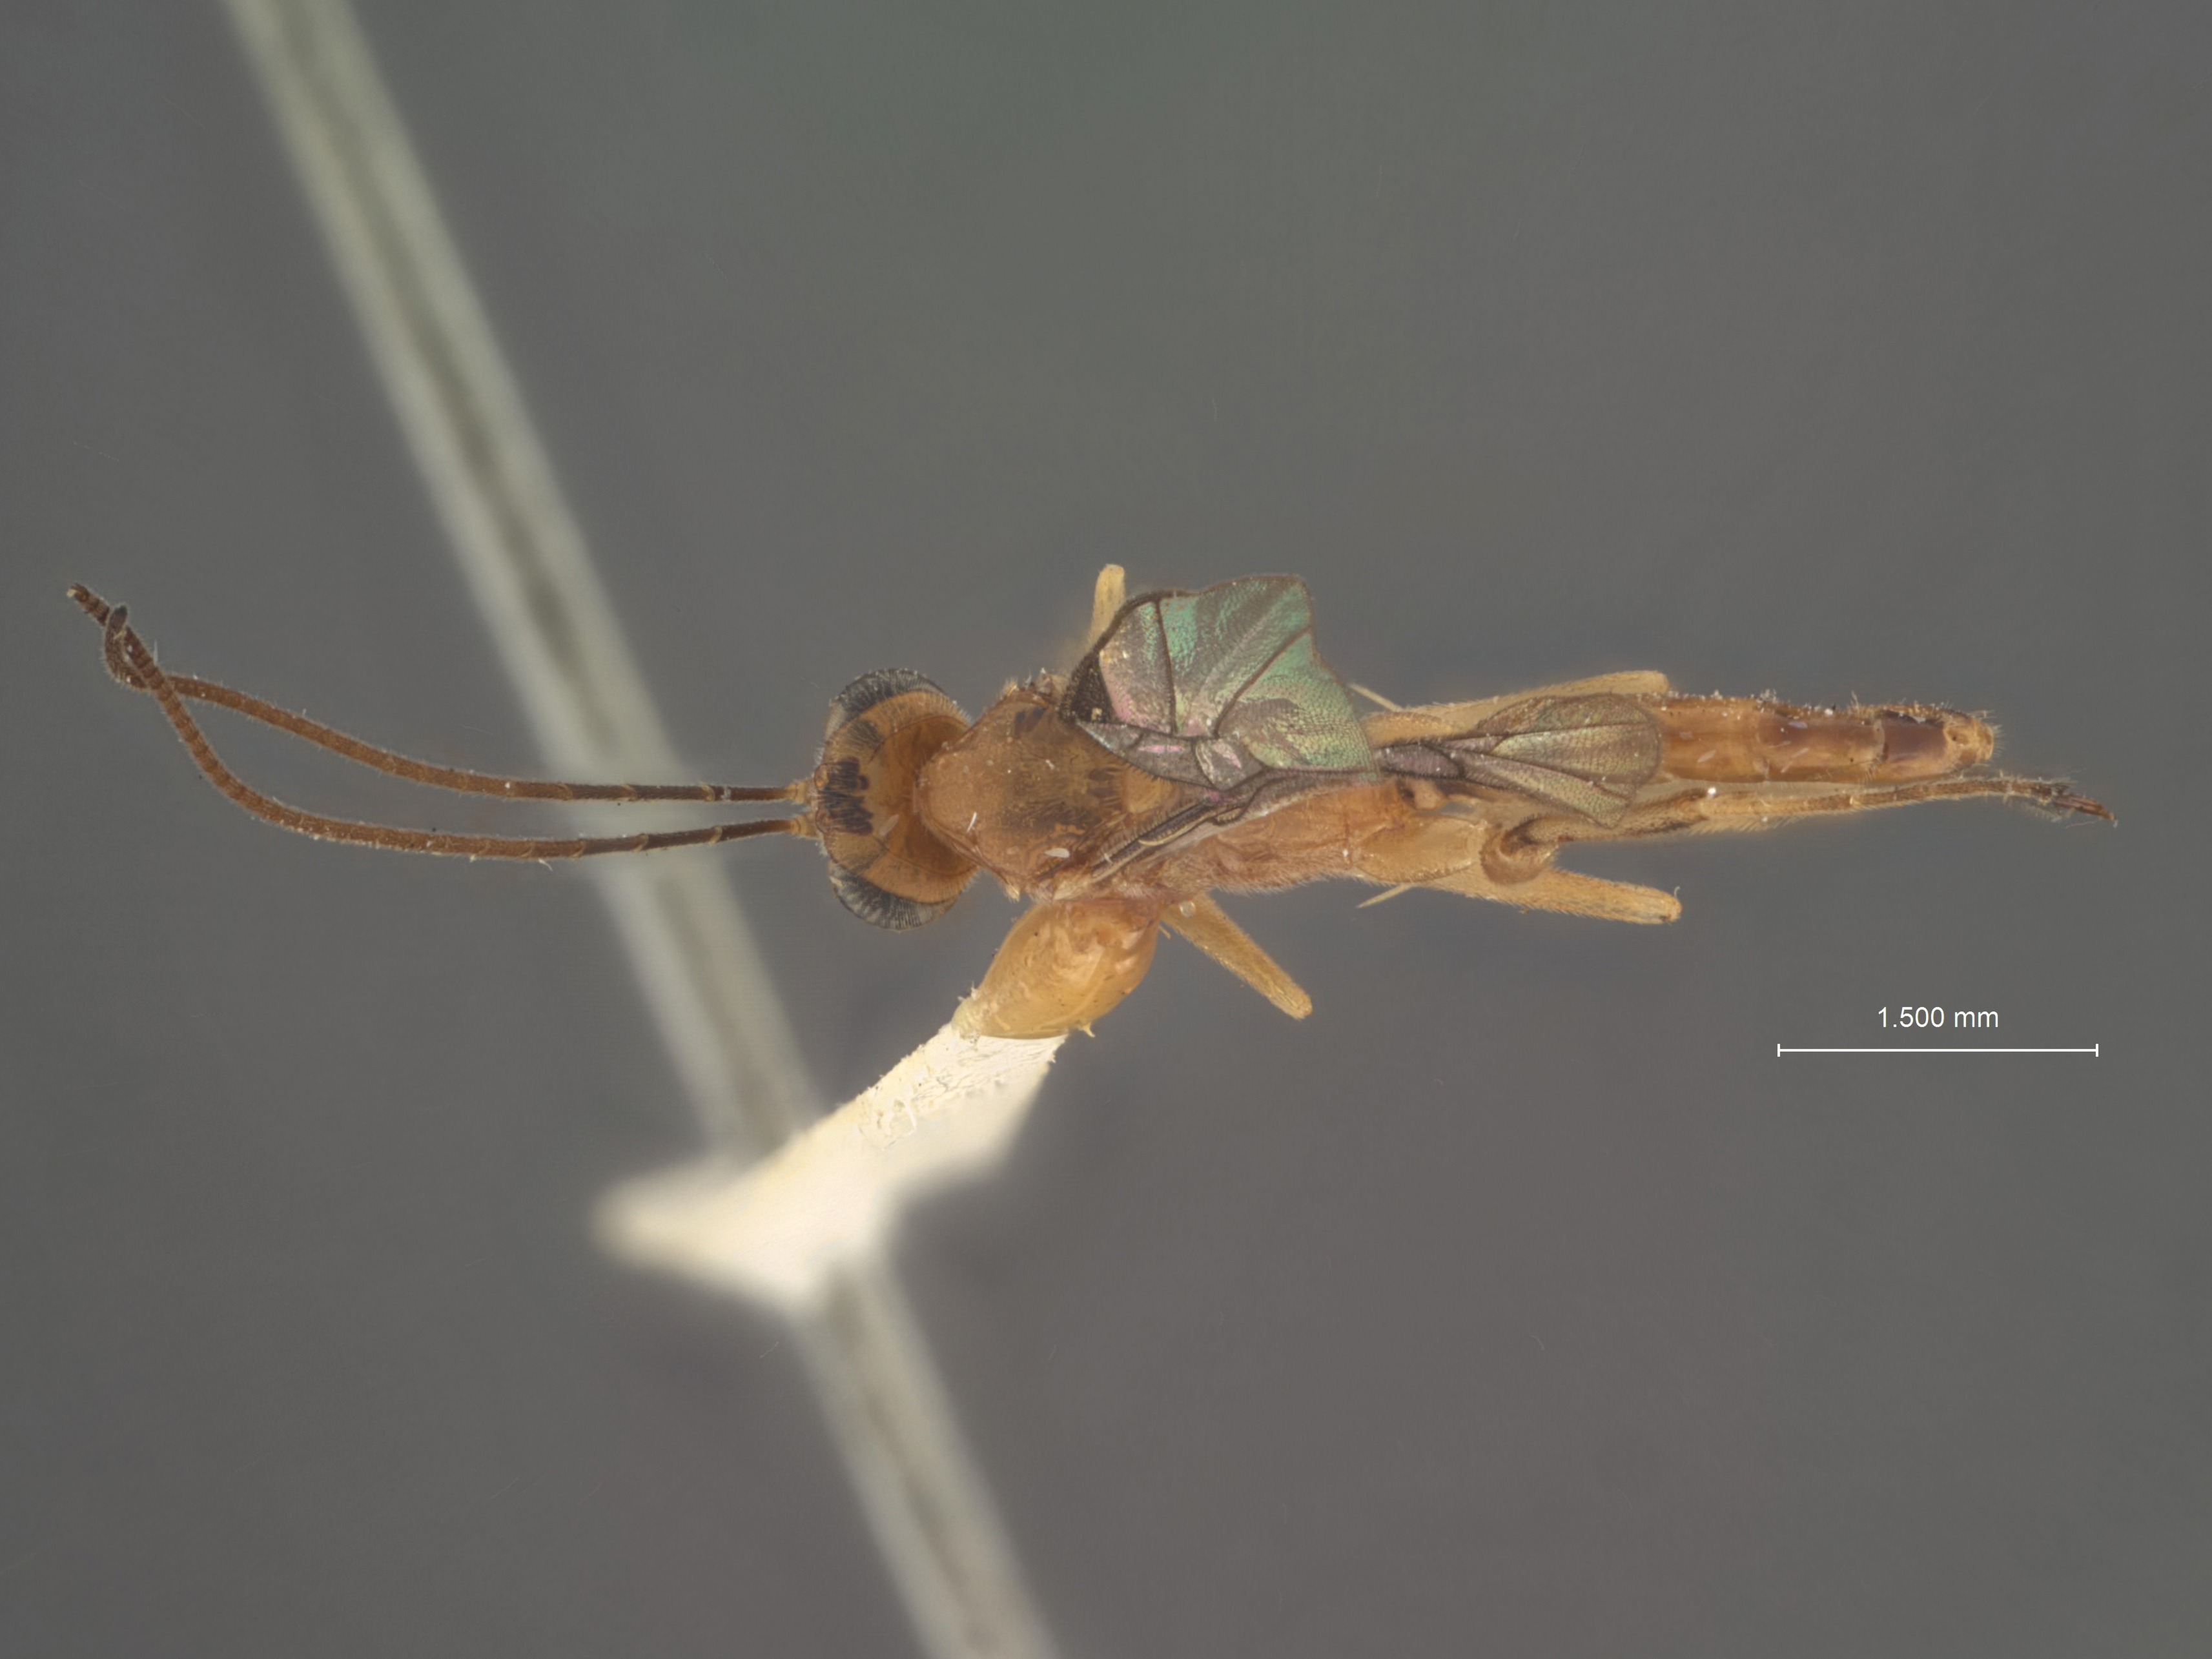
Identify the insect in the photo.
Pristomerus smithi
